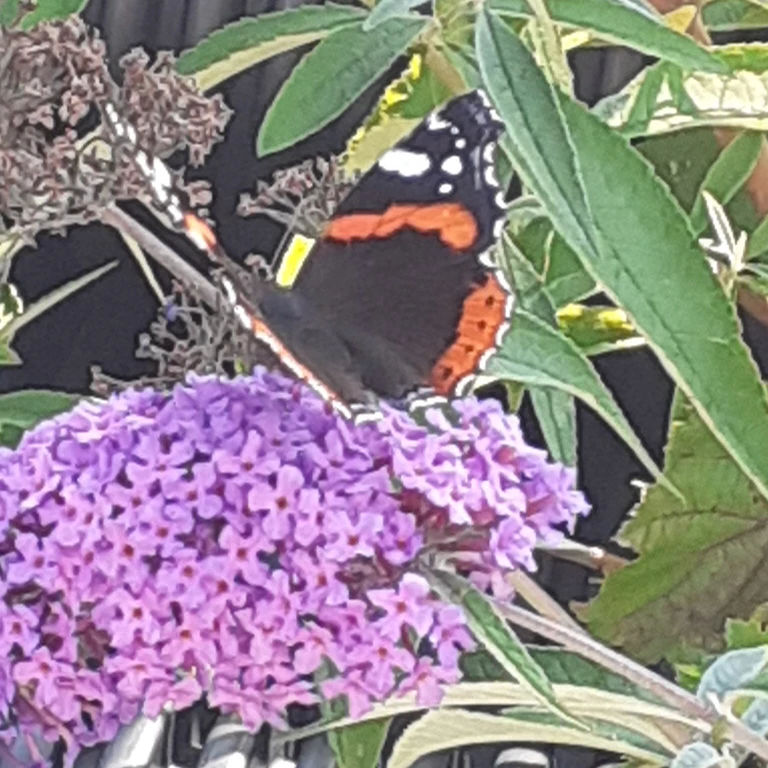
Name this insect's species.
Vanessa atalanta
